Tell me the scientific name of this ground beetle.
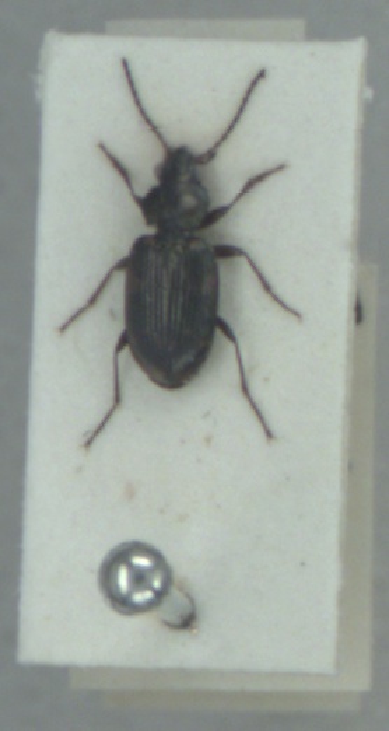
Bembidion varium
